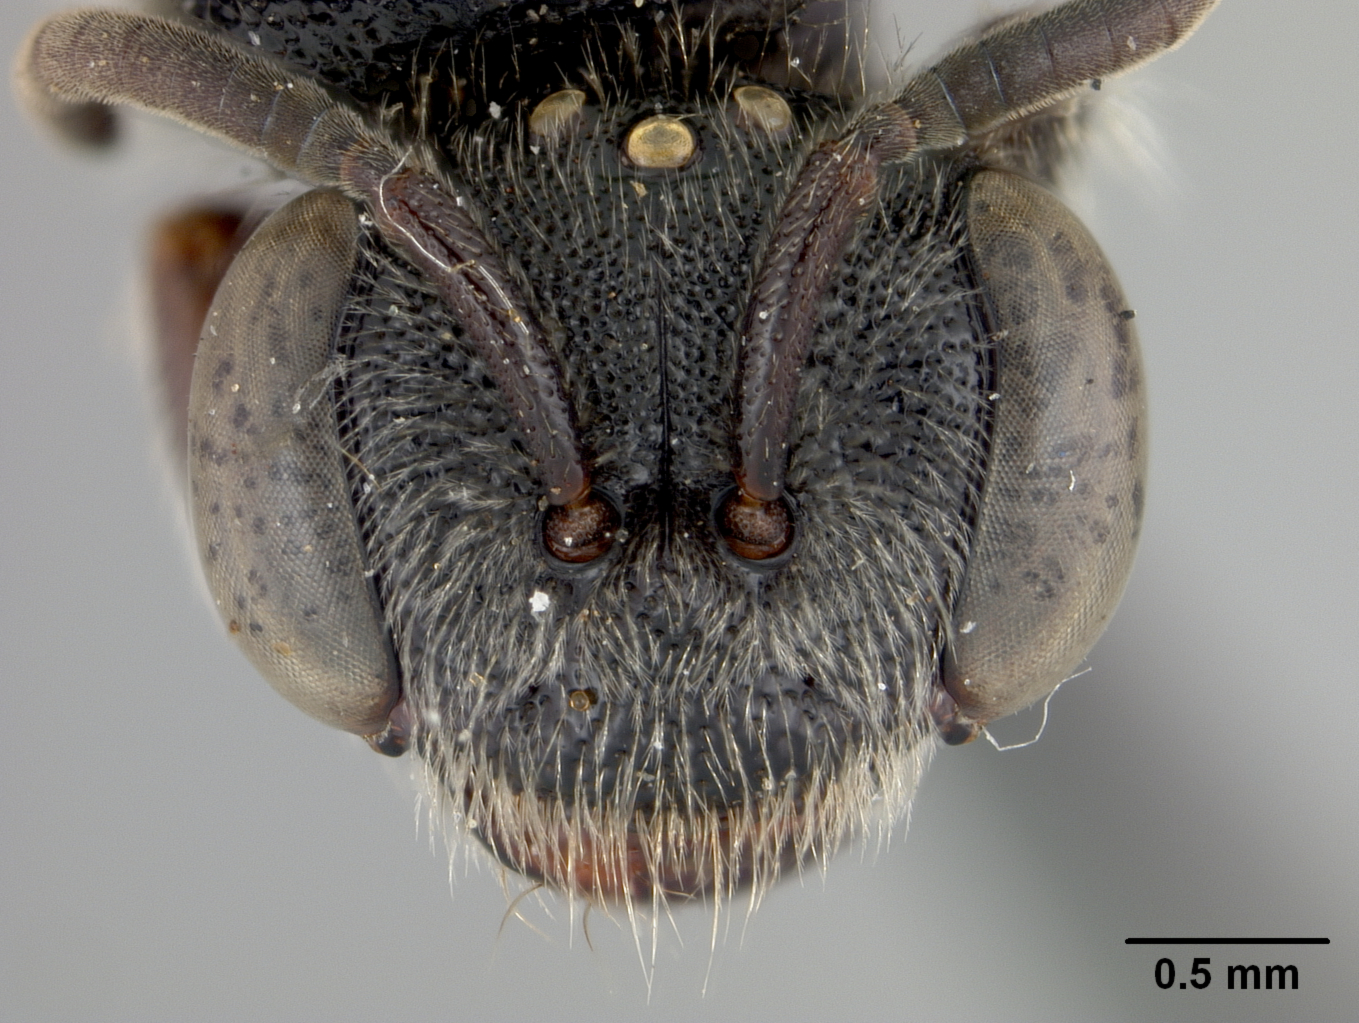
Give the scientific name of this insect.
Sphecodes pellucidus
